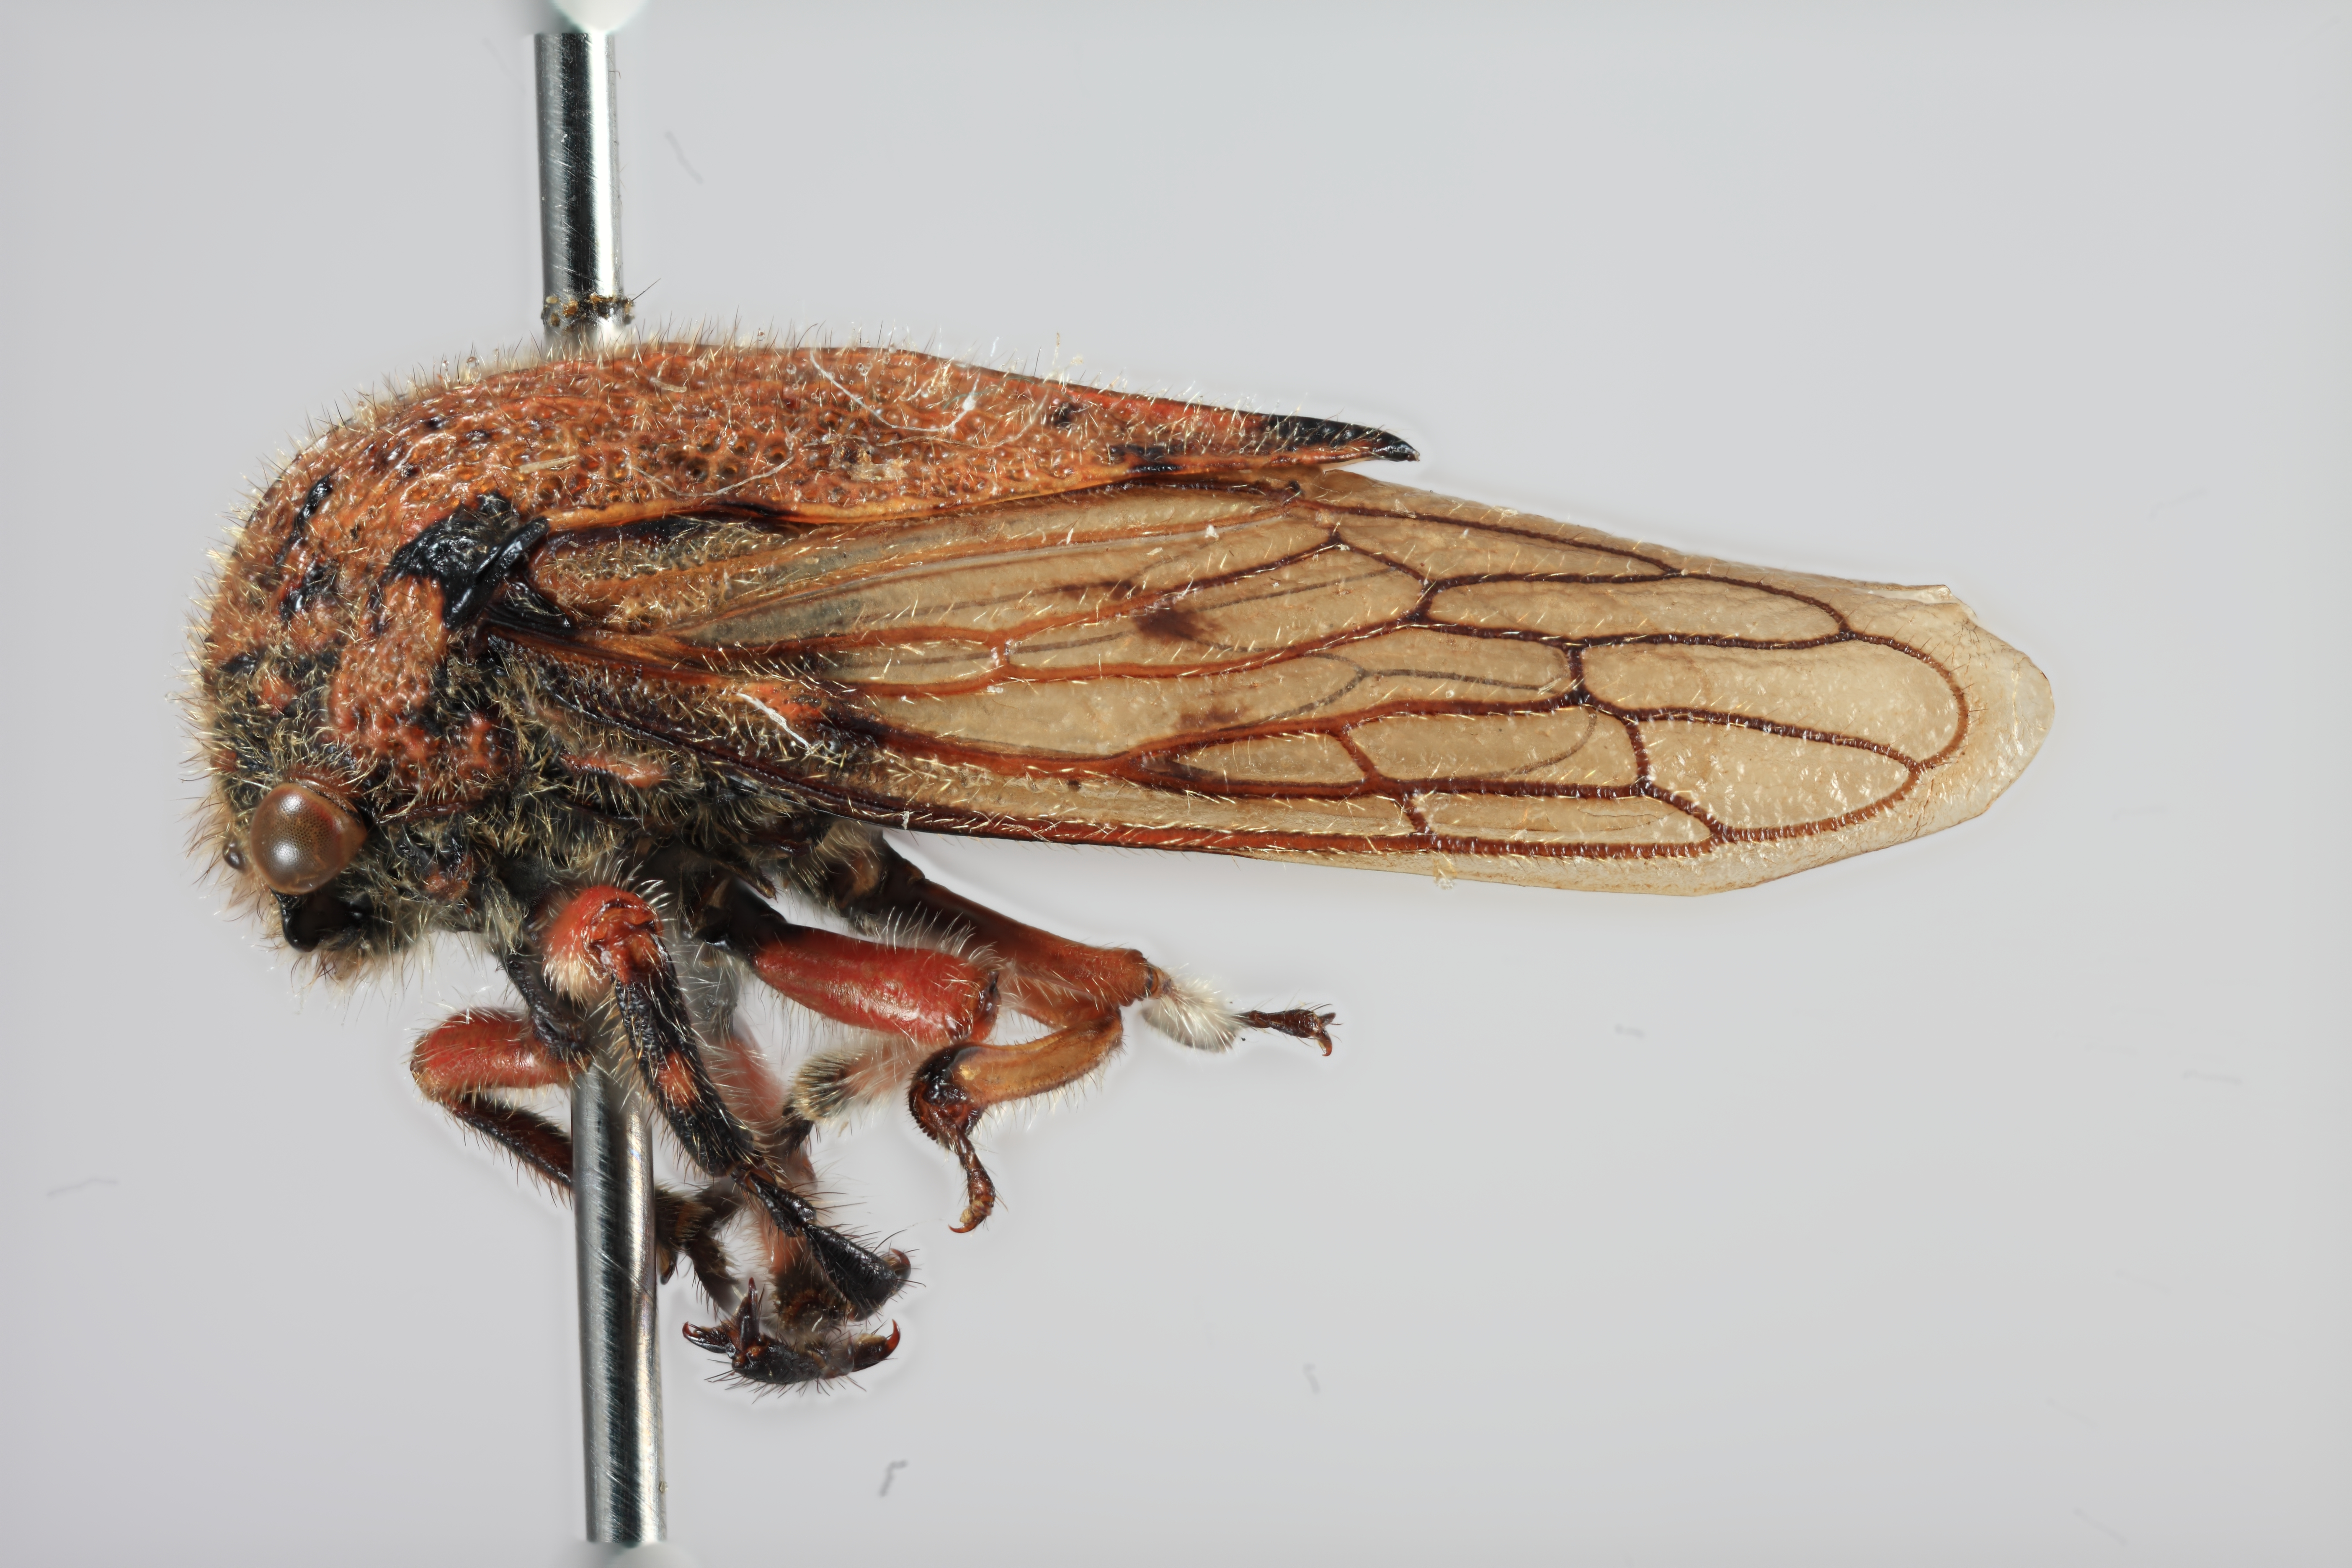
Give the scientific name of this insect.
Metcalfiella nigrihumera
